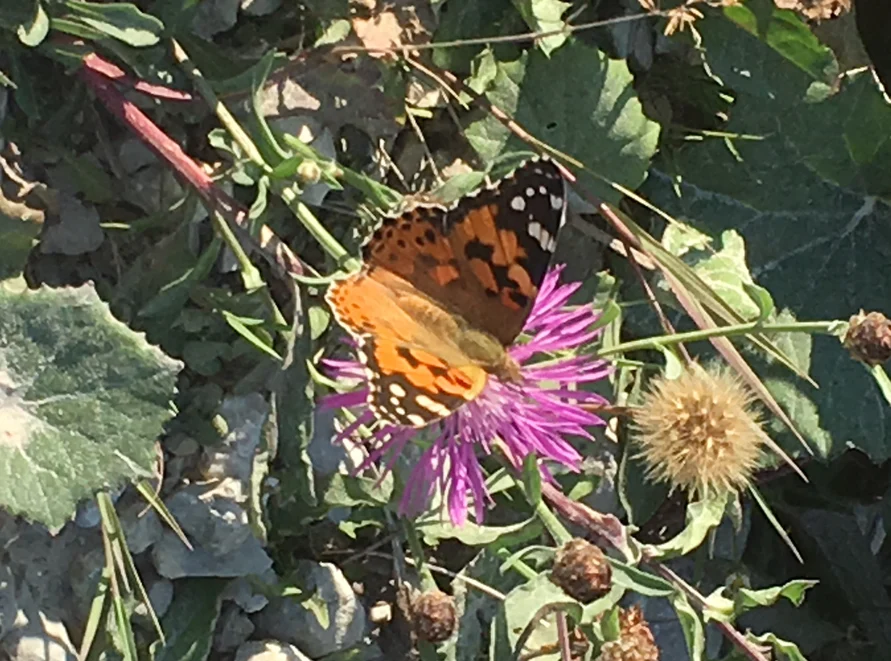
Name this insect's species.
Vanessa cardui
